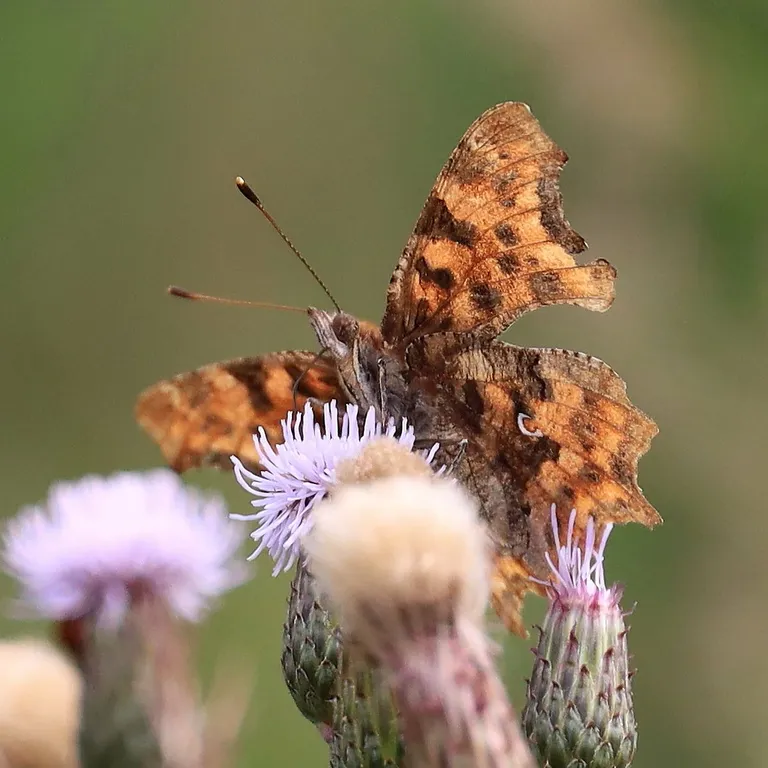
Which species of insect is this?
Polygonia c-album
